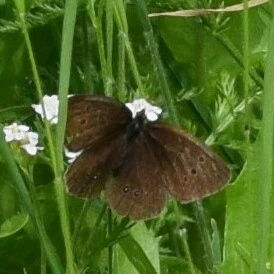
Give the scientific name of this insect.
Aphantopus hyperantus
